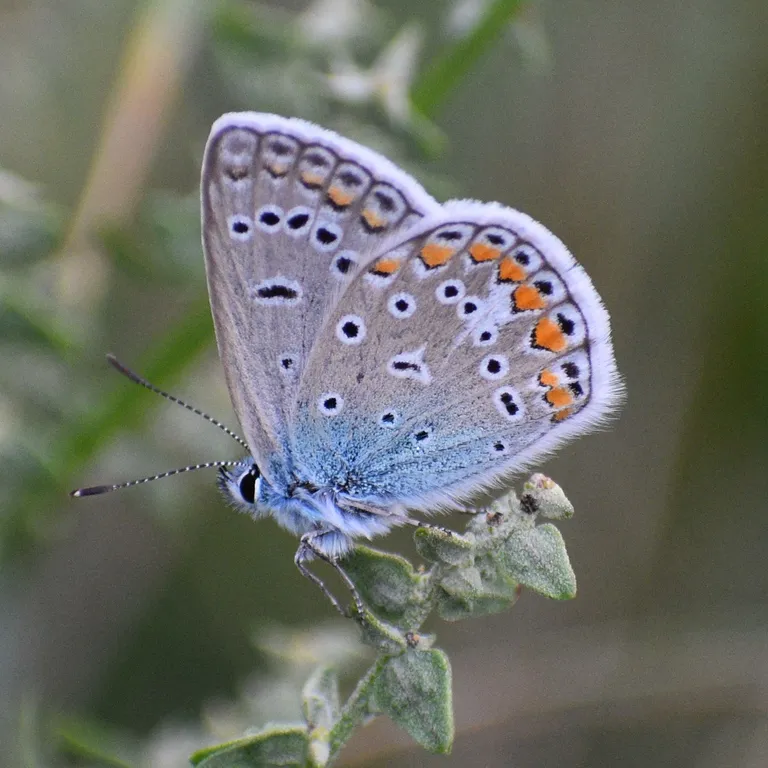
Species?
Polyommatus icarus
